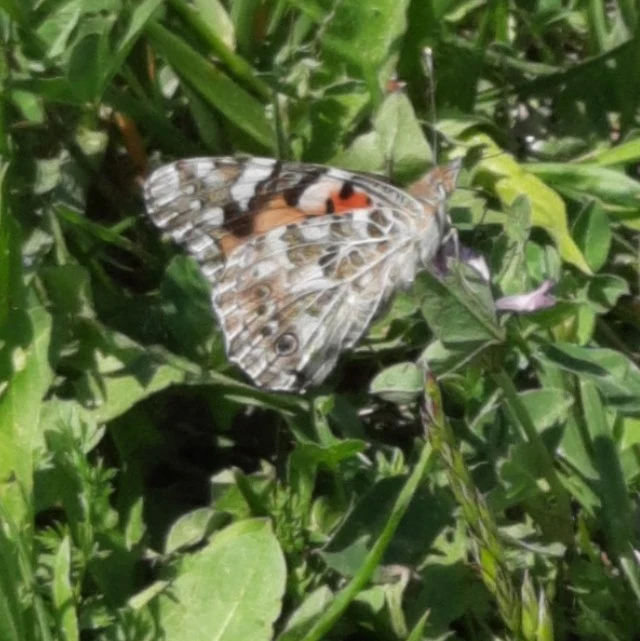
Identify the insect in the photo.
Vanessa cardui
